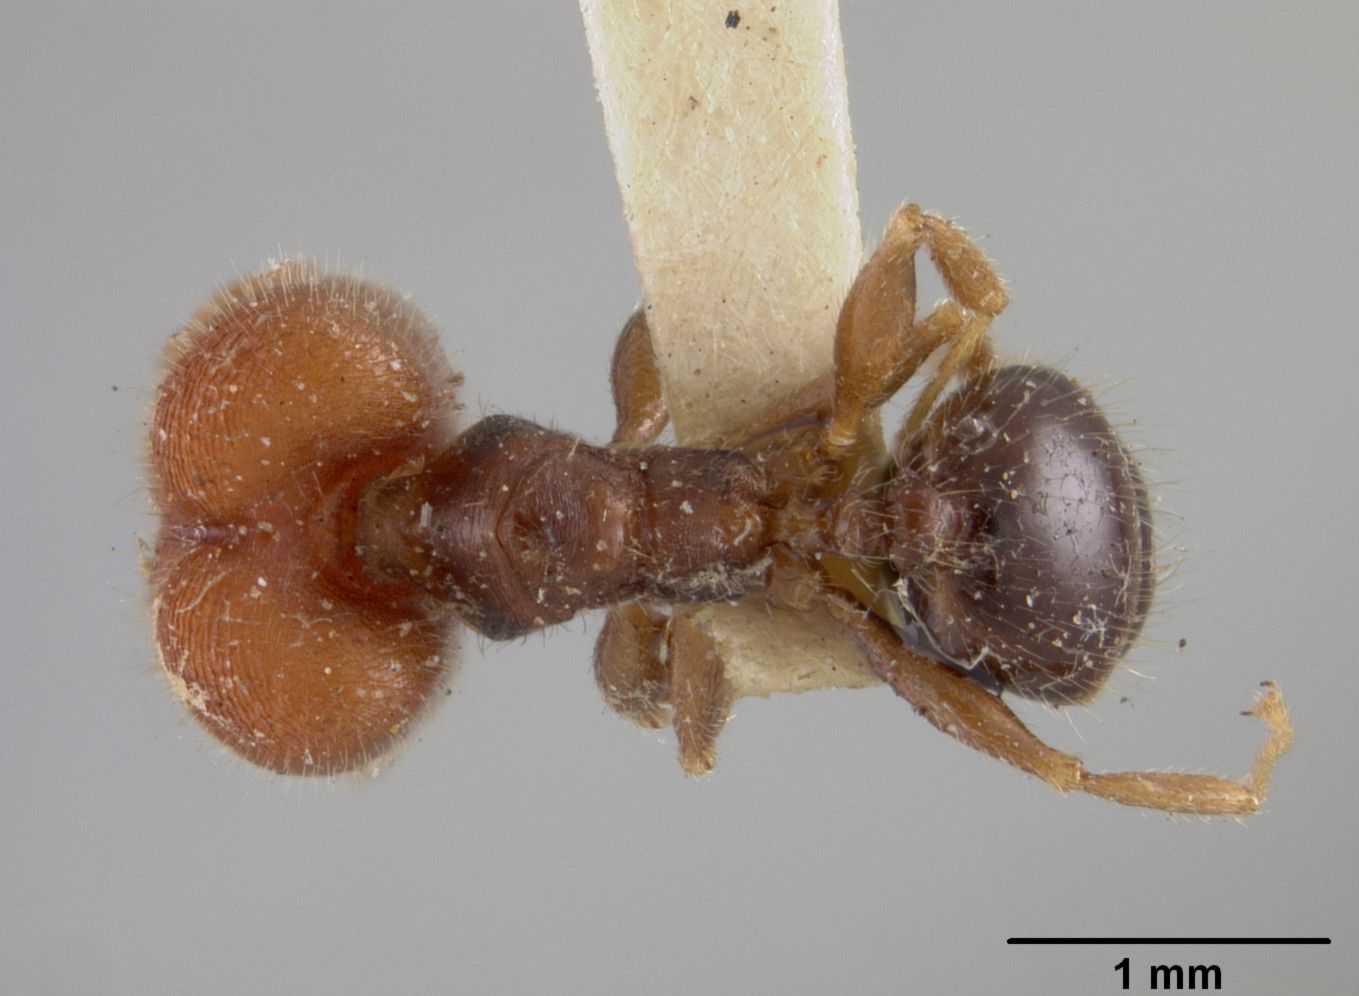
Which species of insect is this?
Pheidole rugifrons
